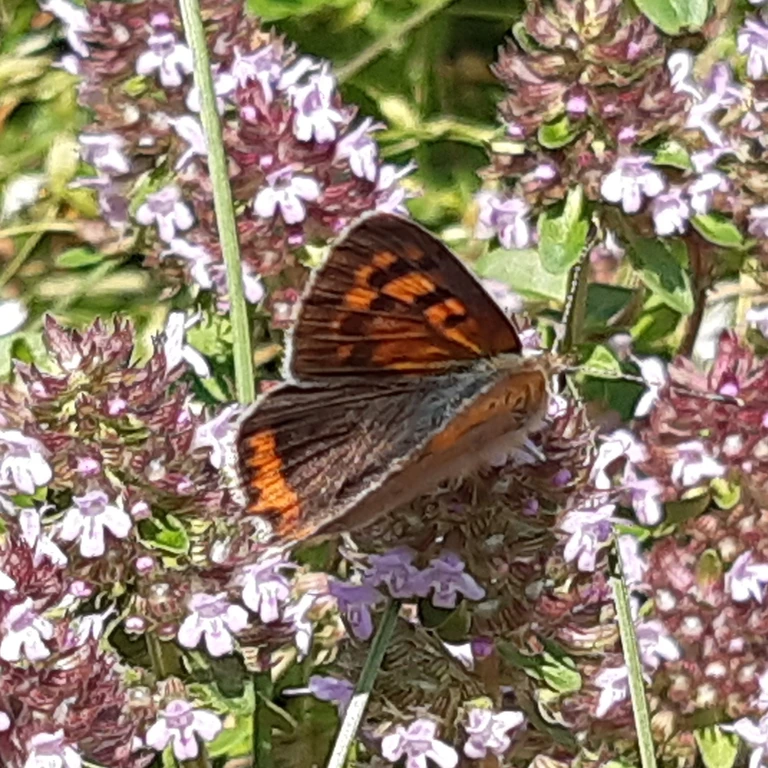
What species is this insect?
Lycaena phlaeas
